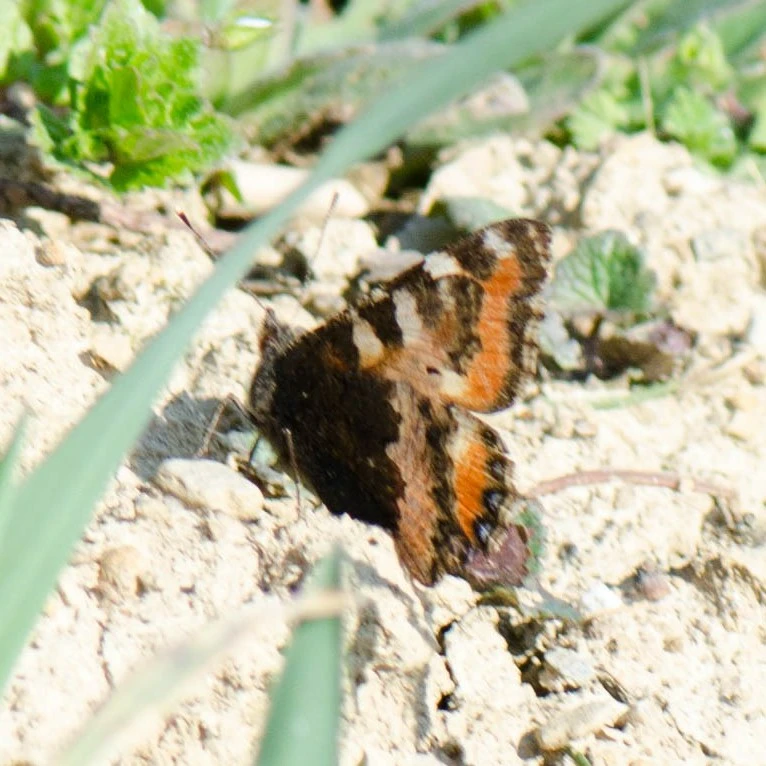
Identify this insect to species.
Aglais urticae
